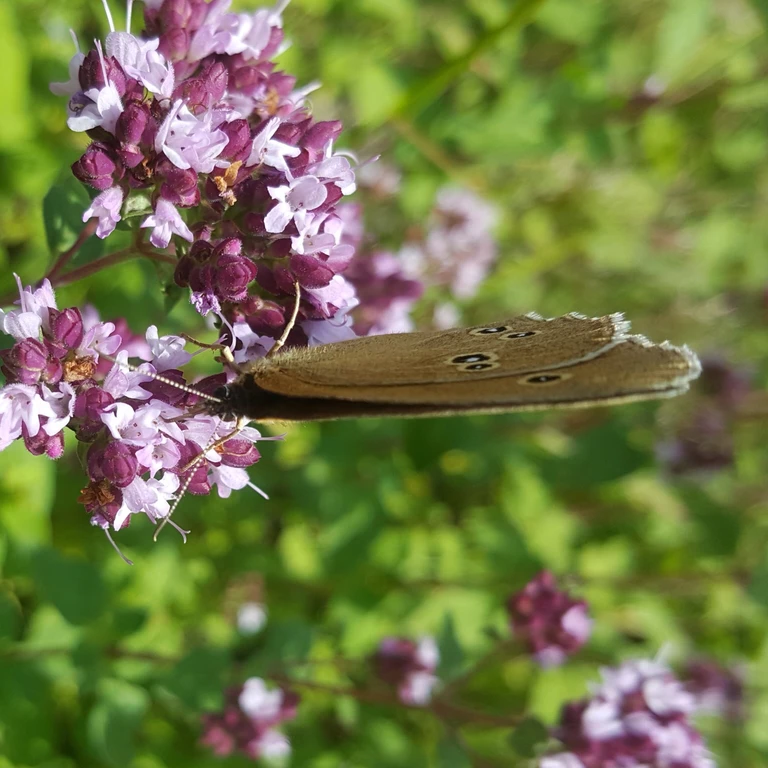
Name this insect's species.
Aphantopus hyperantus
